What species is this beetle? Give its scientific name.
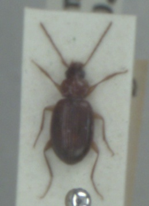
Ocys harpaloides
